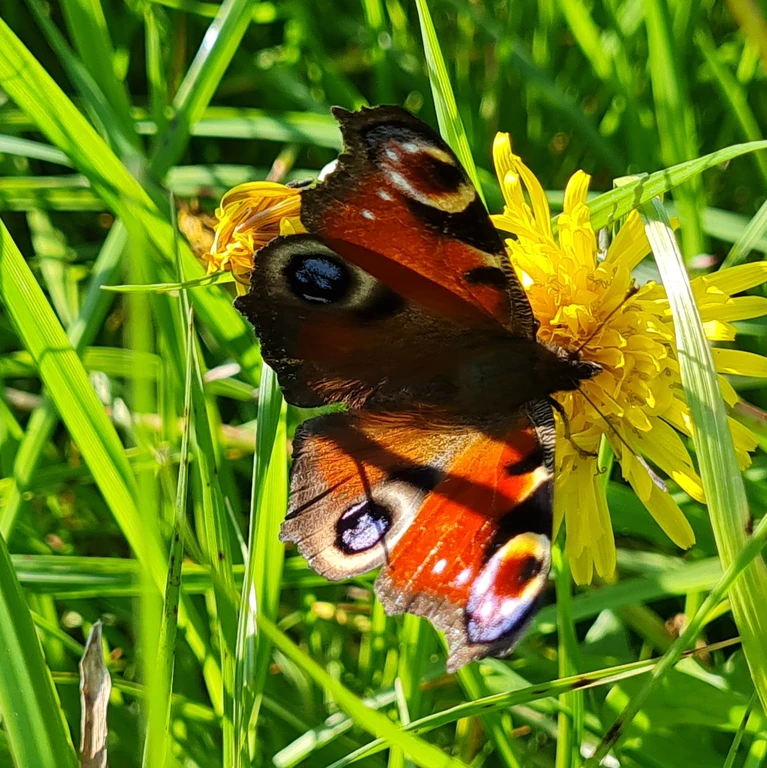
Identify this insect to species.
Aglais io
